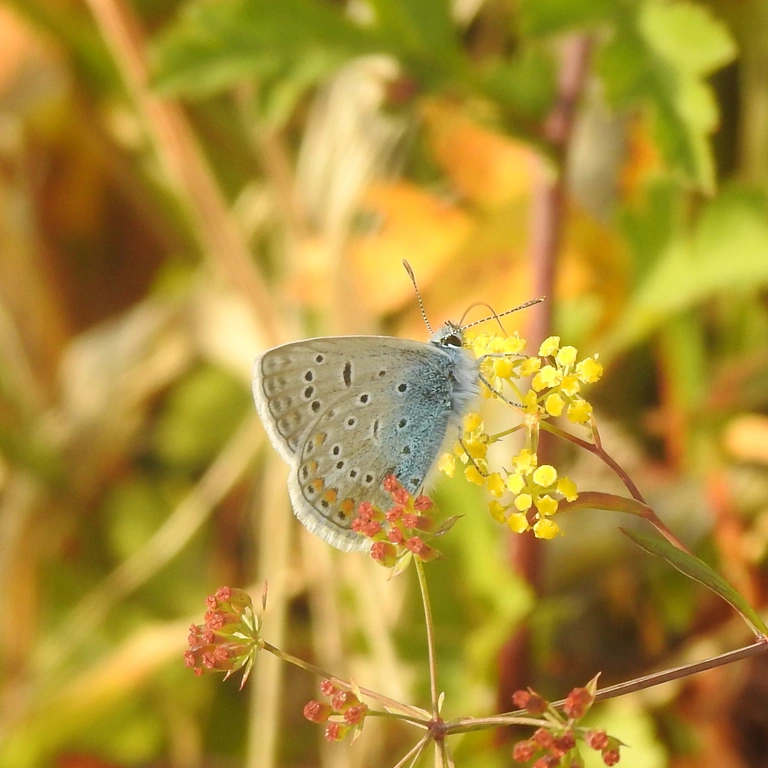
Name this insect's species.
Polyommatus icarus
